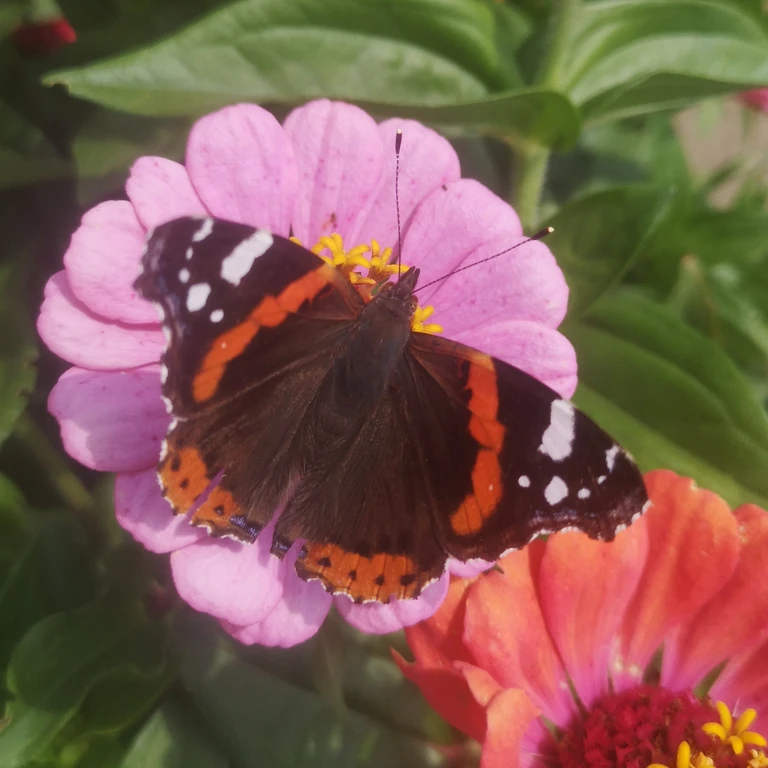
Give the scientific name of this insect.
Vanessa atalanta
